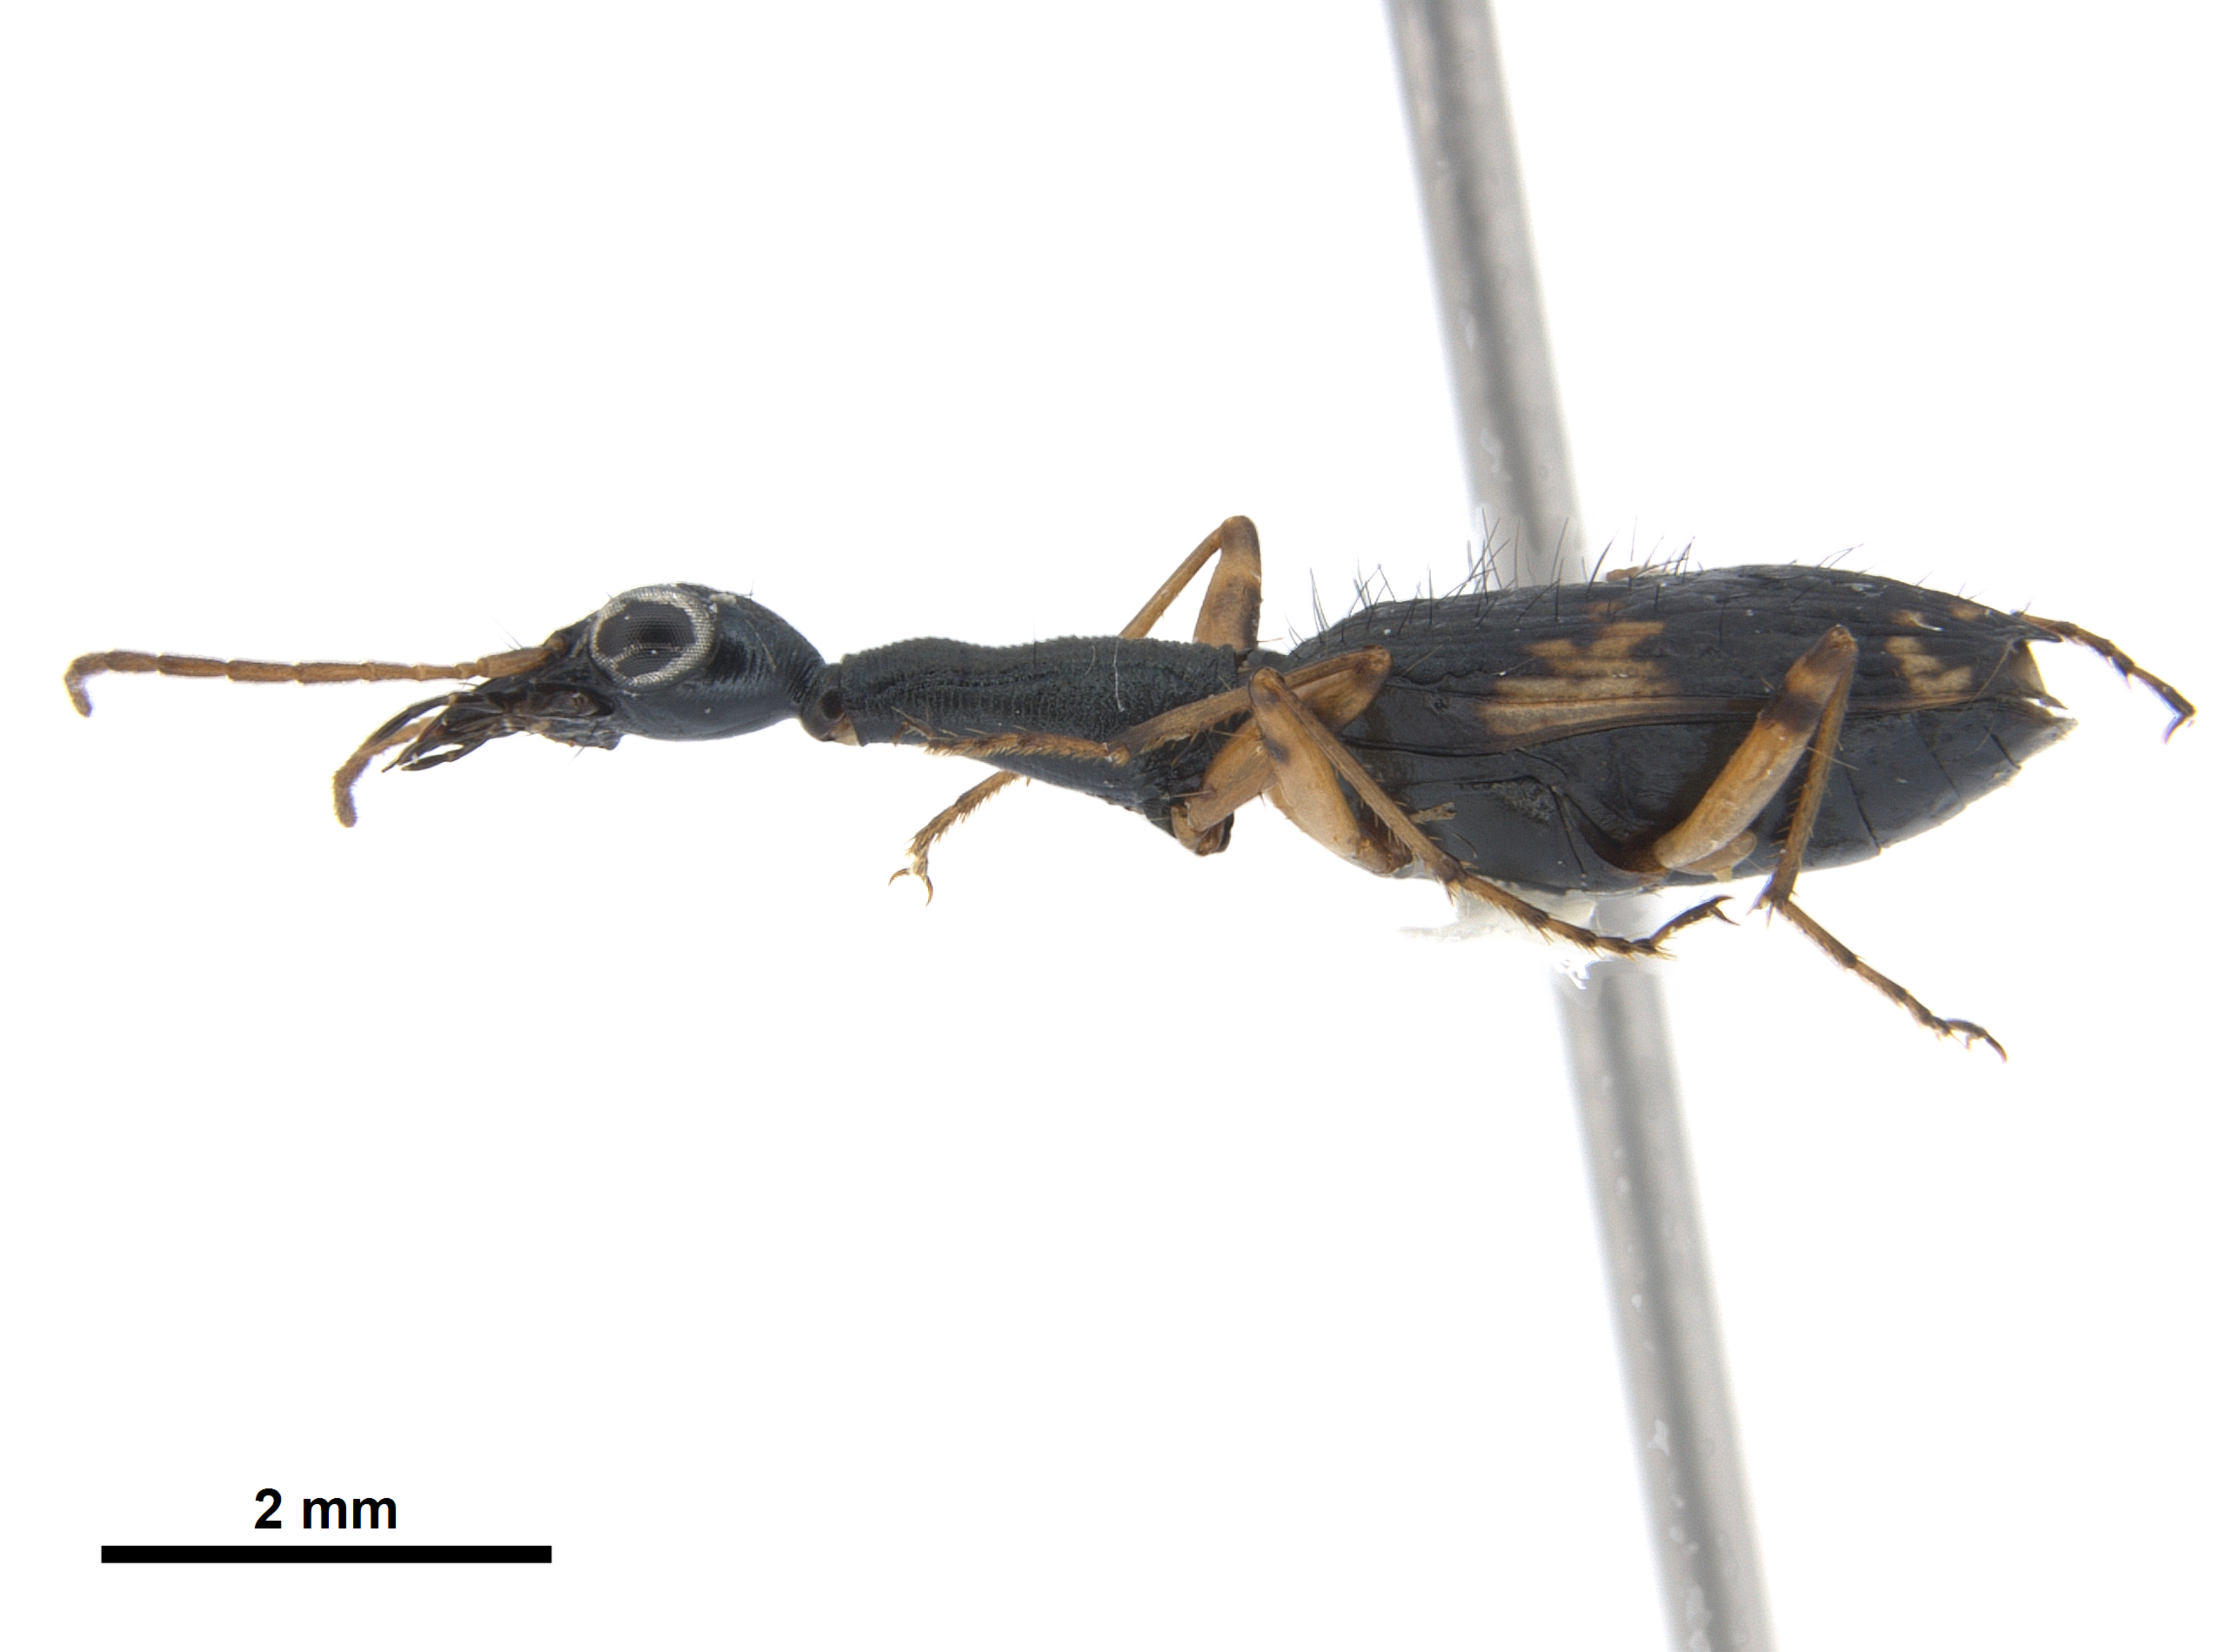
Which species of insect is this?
Colliuris pilatei
